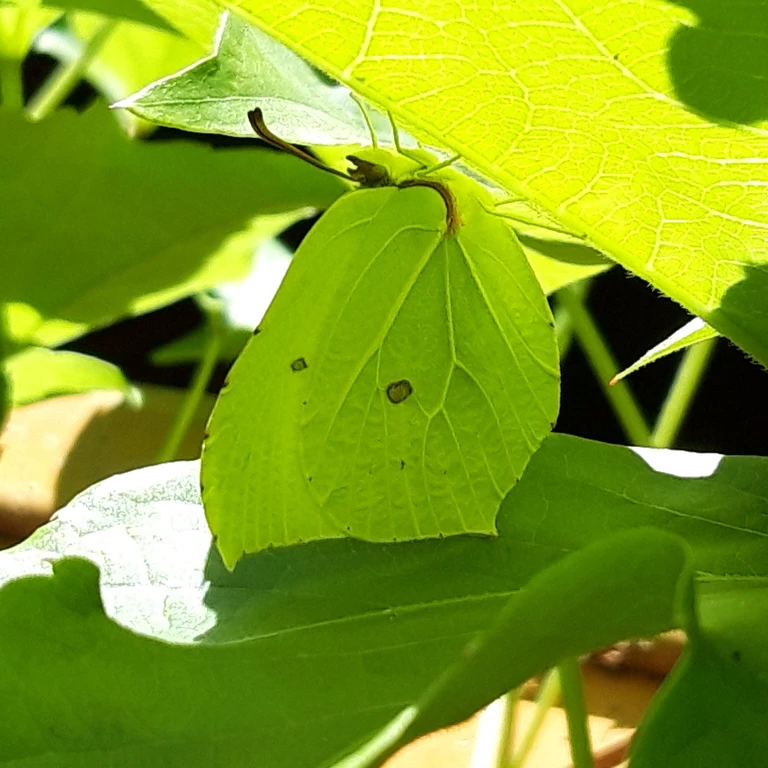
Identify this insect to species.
Gonepteryx rhamni
